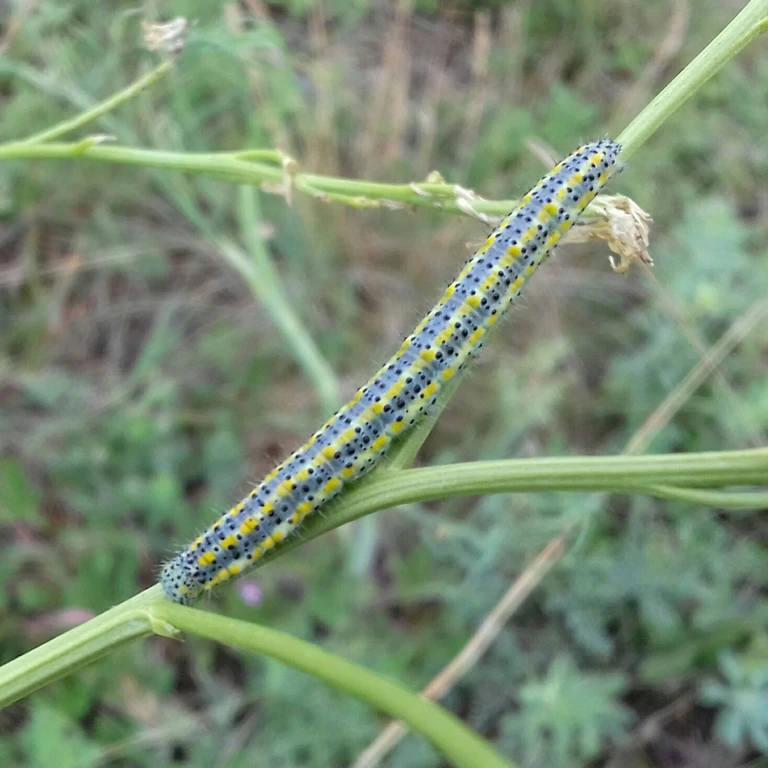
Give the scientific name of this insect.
Pontia edusa
